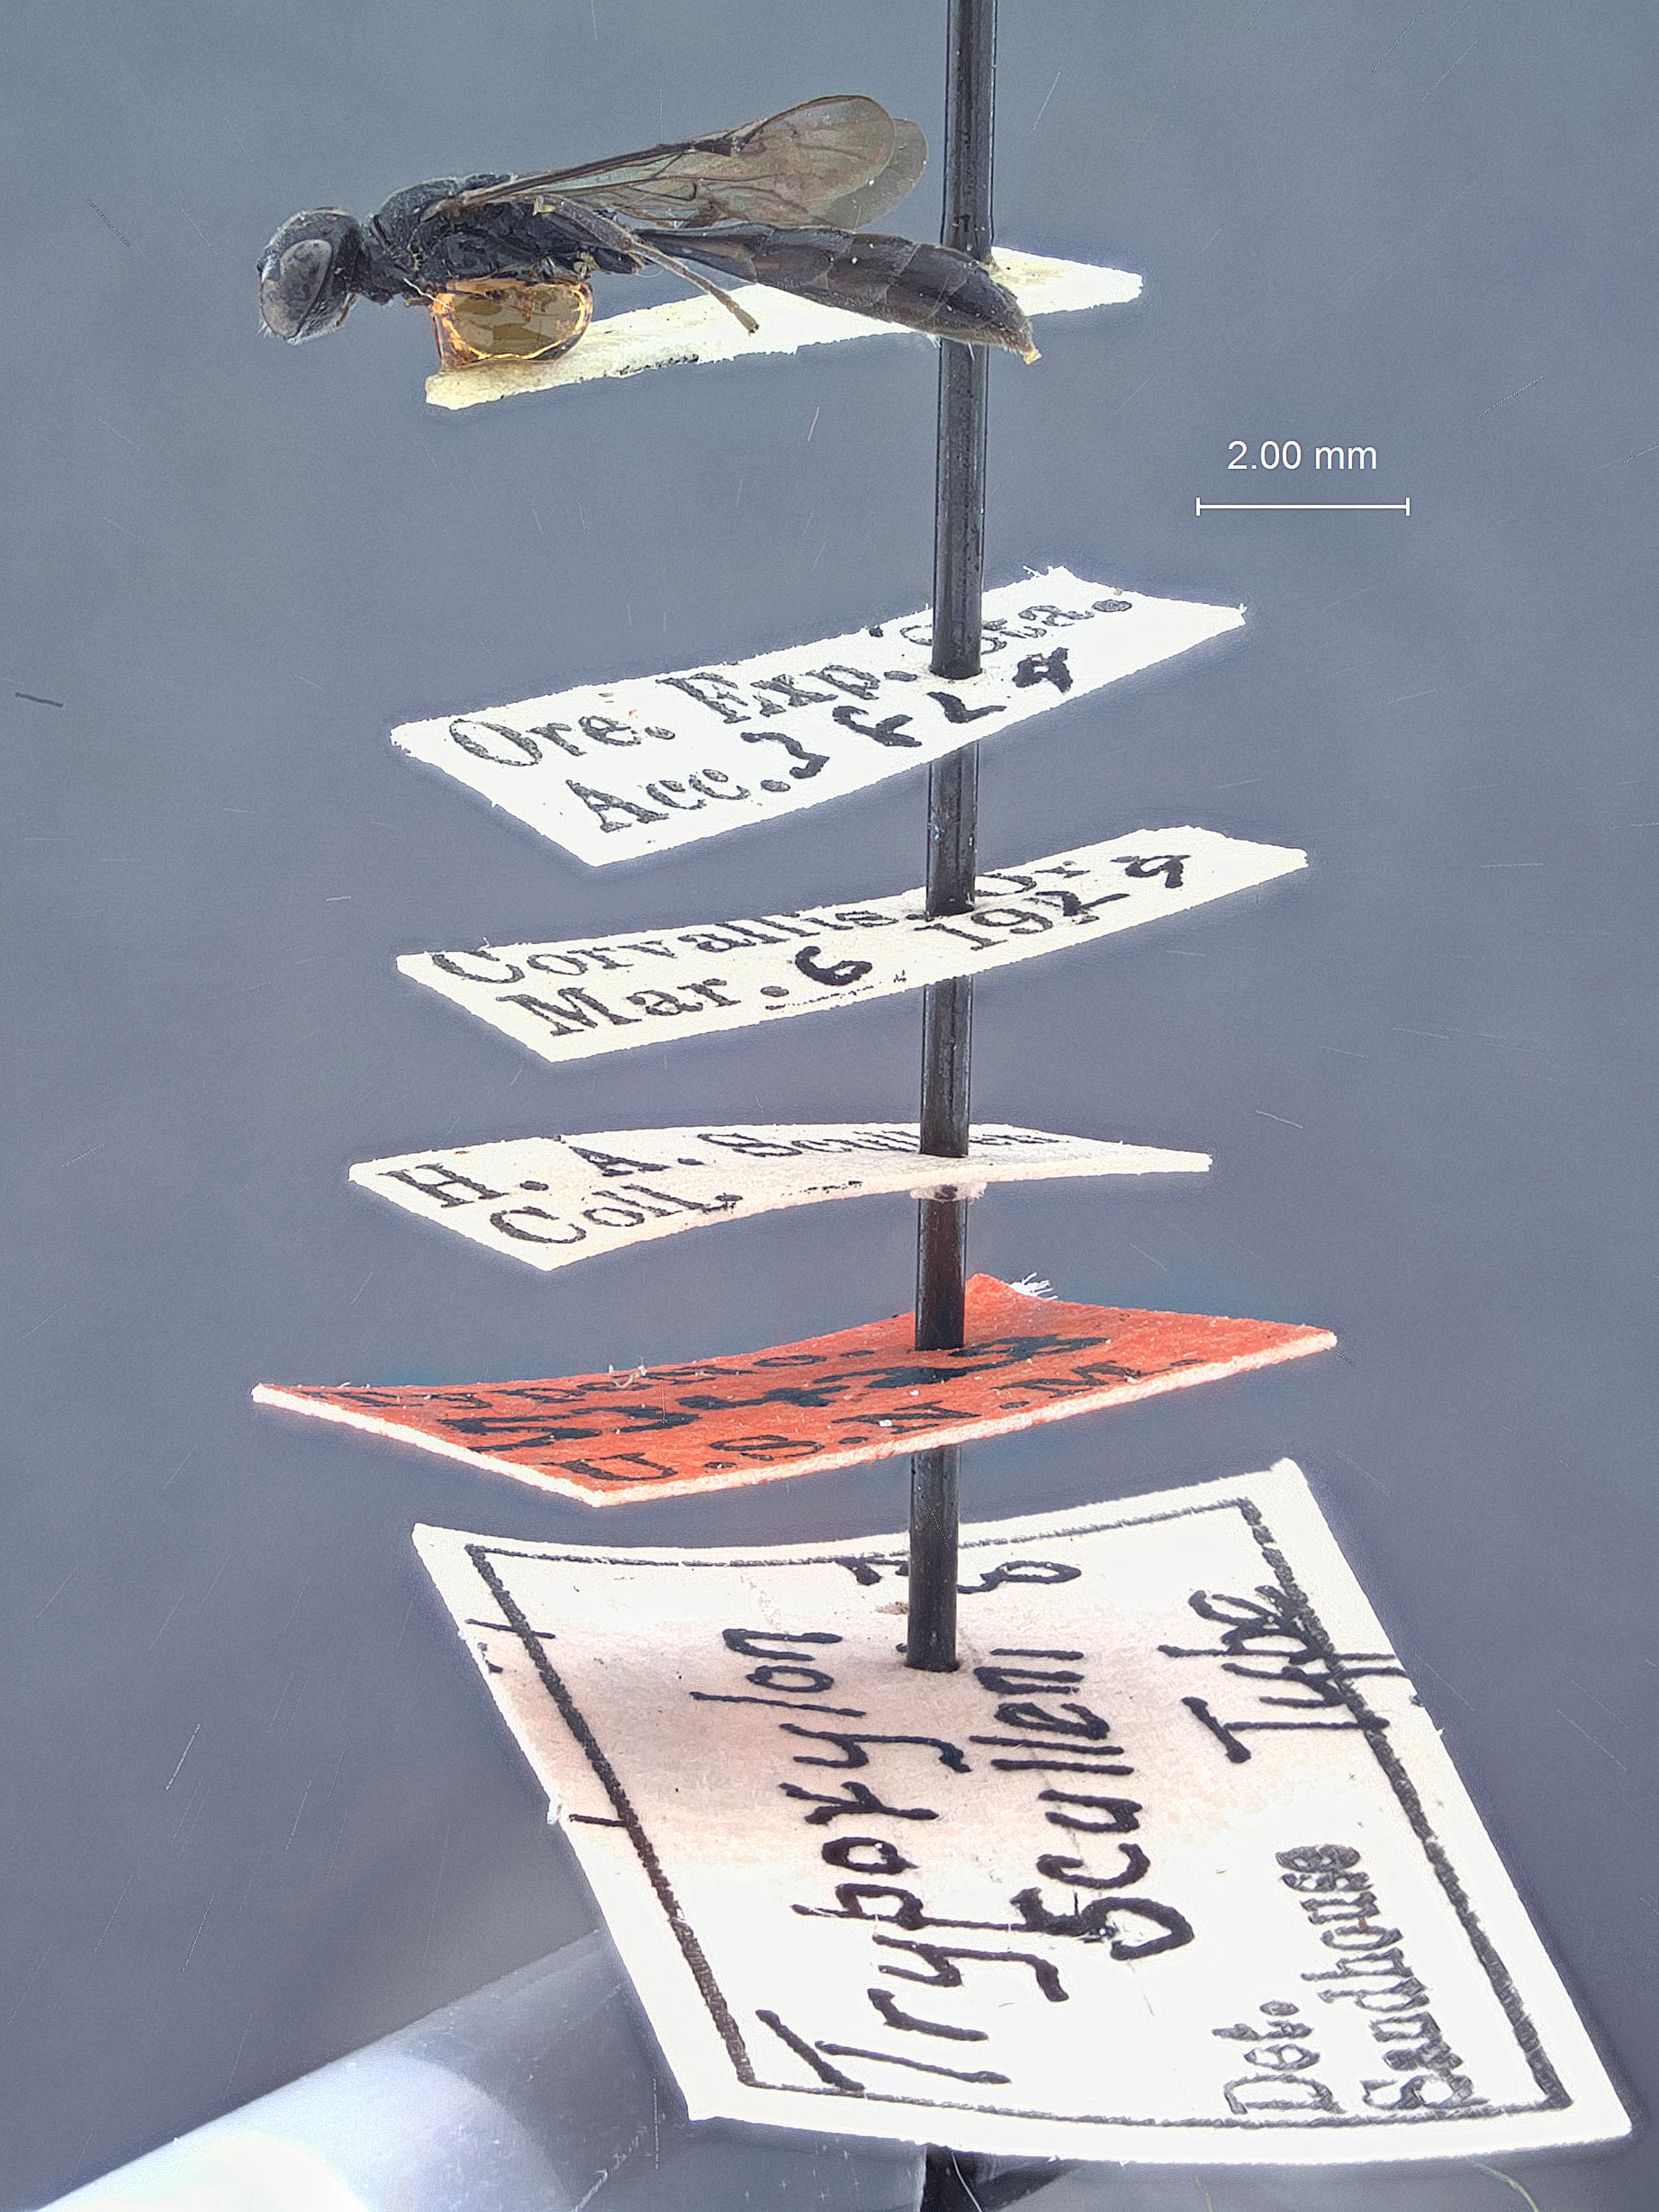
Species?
Trypoxylon sculleni
